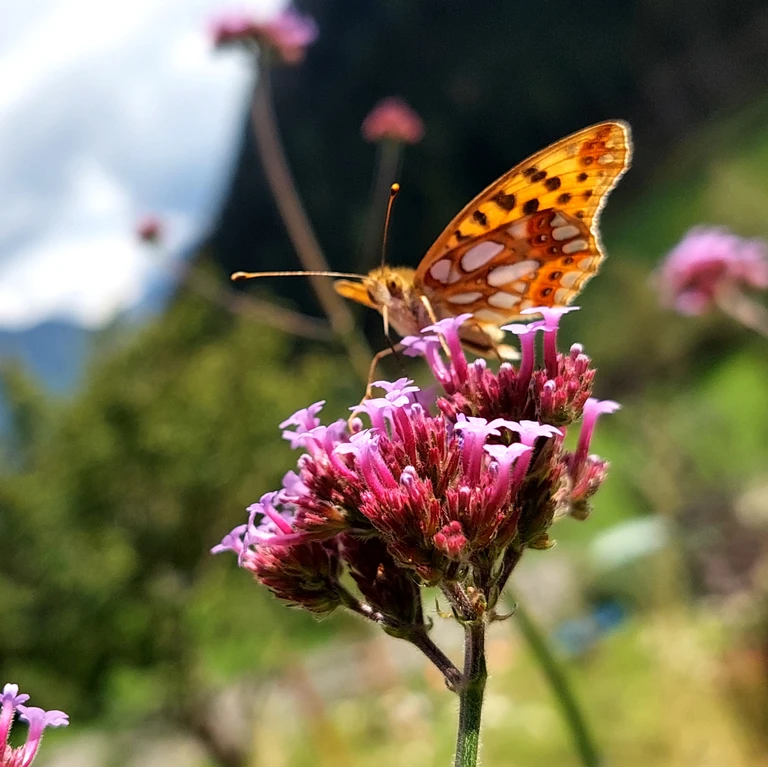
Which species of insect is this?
Issoria lathonia
